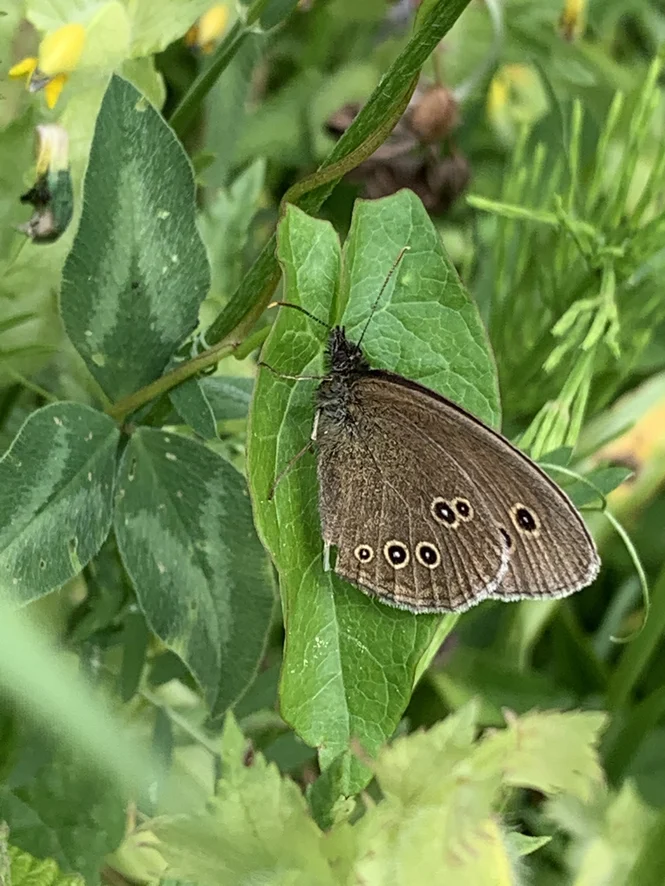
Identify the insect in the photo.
Aphantopus hyperantus
